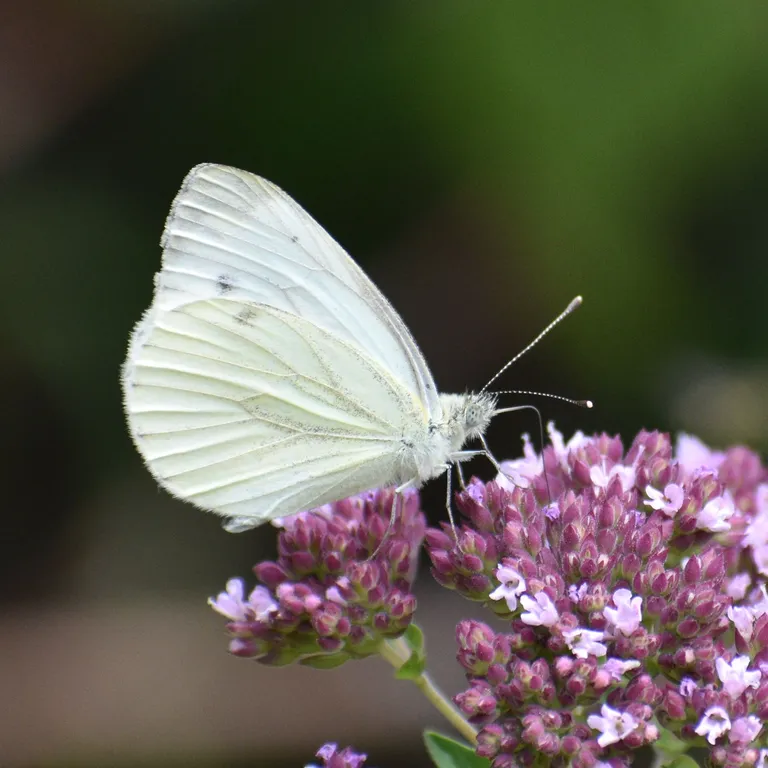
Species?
Pieris napi
